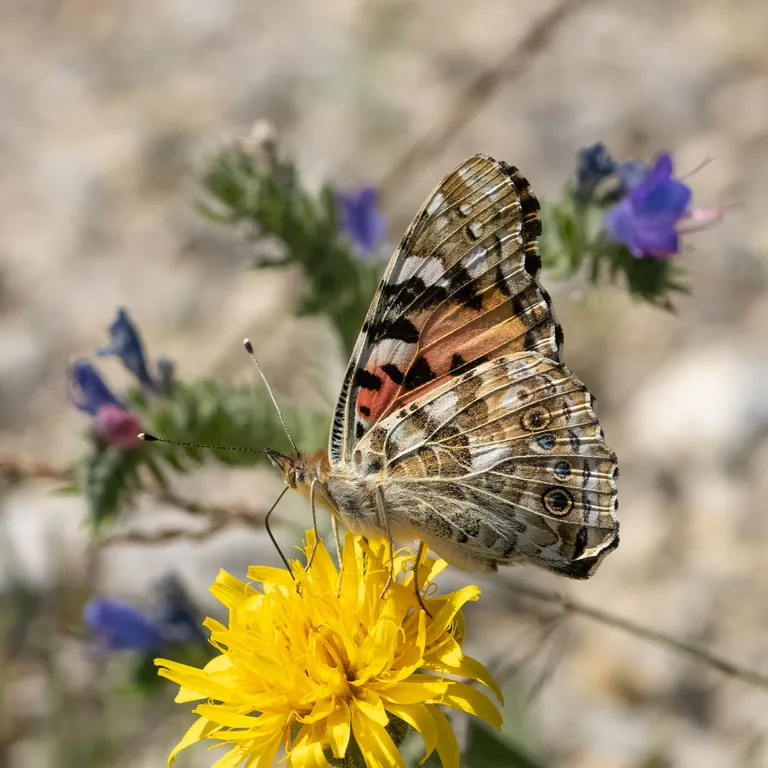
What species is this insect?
Vanessa cardui
